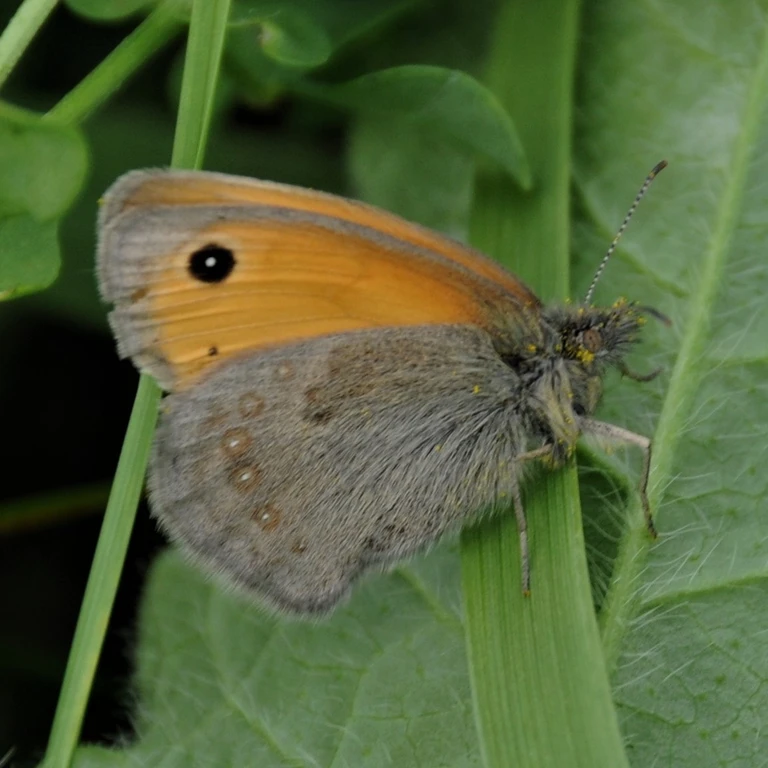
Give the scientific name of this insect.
Coenonympha pamphilus
